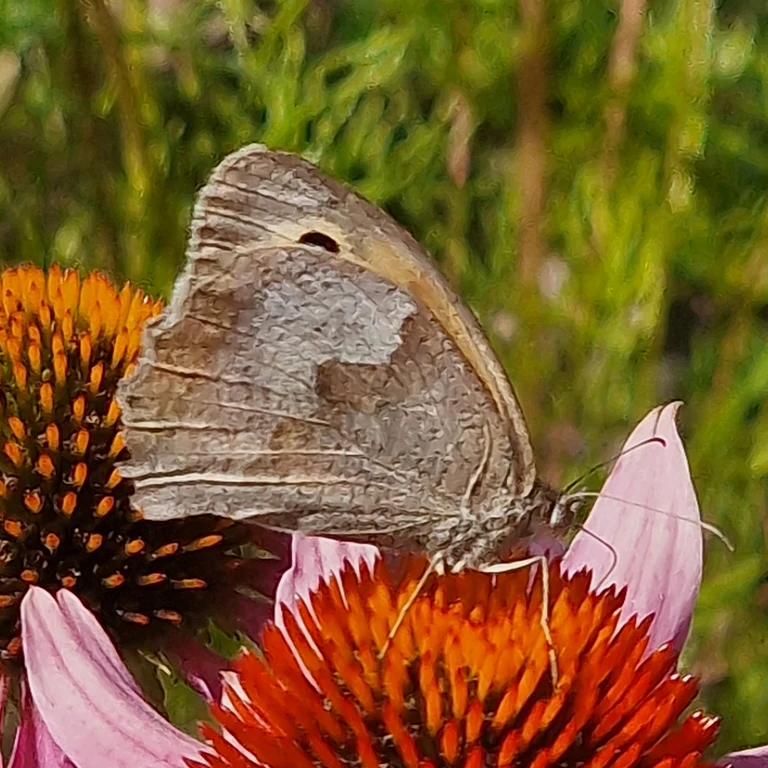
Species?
Maniola jurtina
